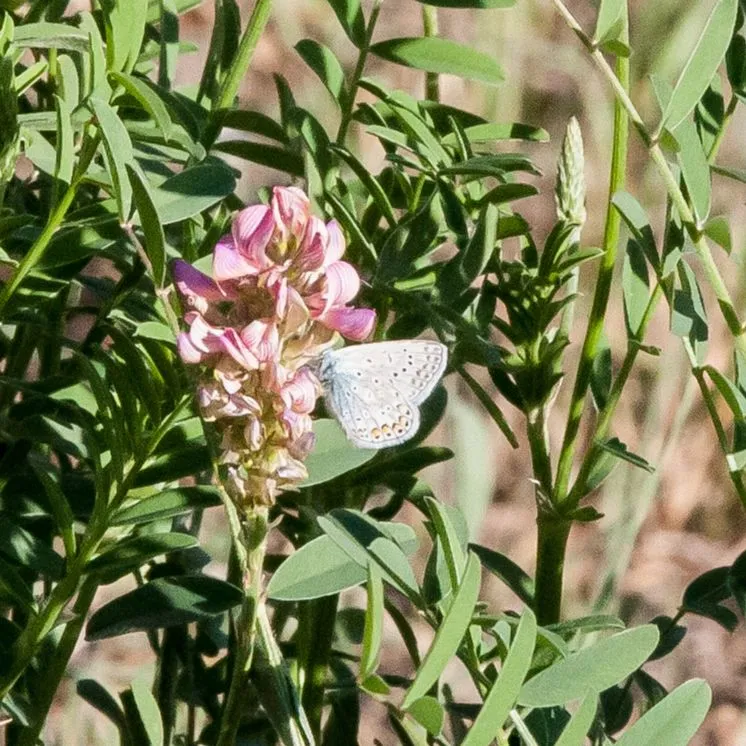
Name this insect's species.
Polyommatus icarus
